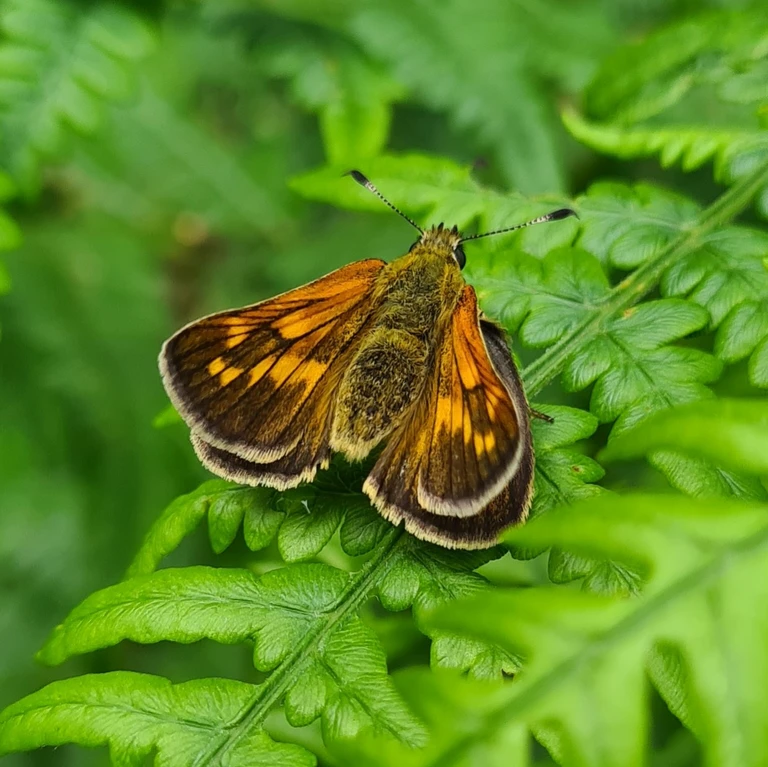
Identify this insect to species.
Ochlodes sylvanus (also Ochlodes venata)
